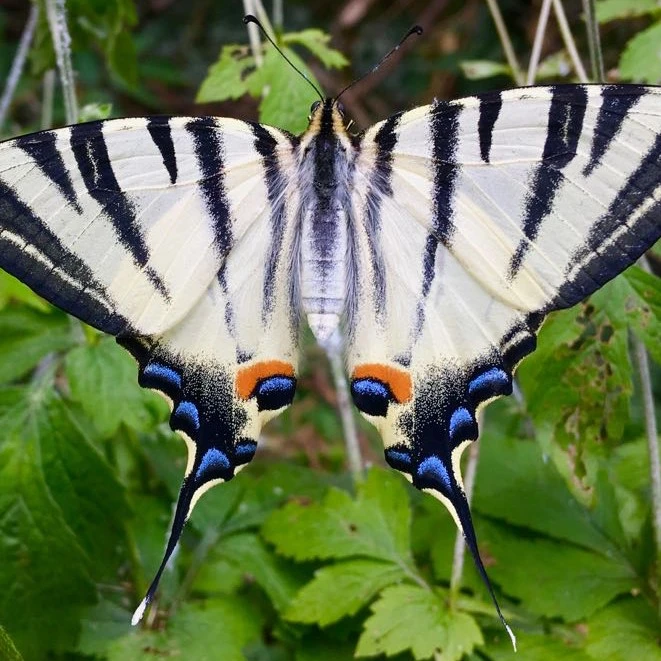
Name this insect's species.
Iphiclides podalirius
